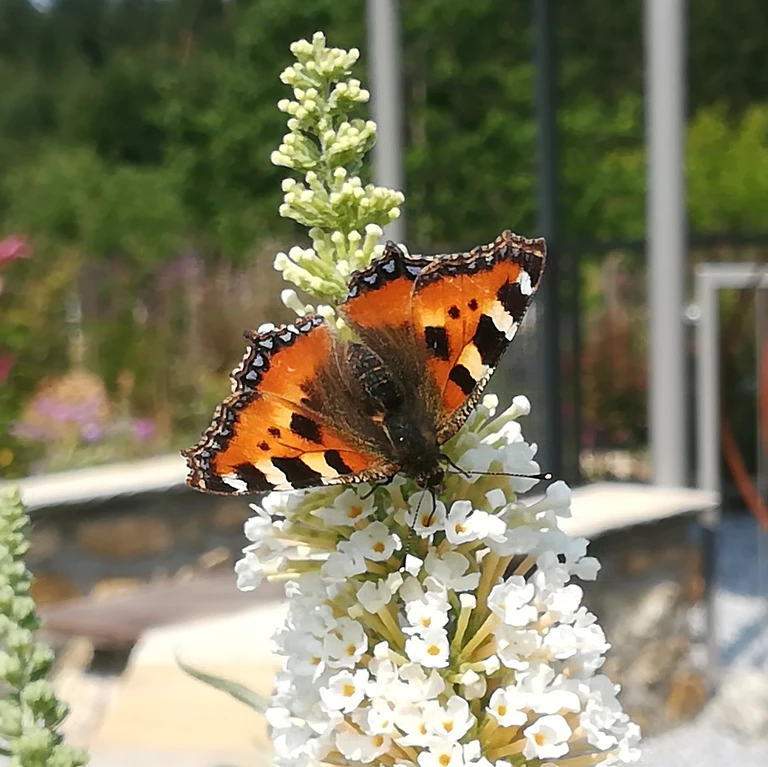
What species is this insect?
Aglais urticae
